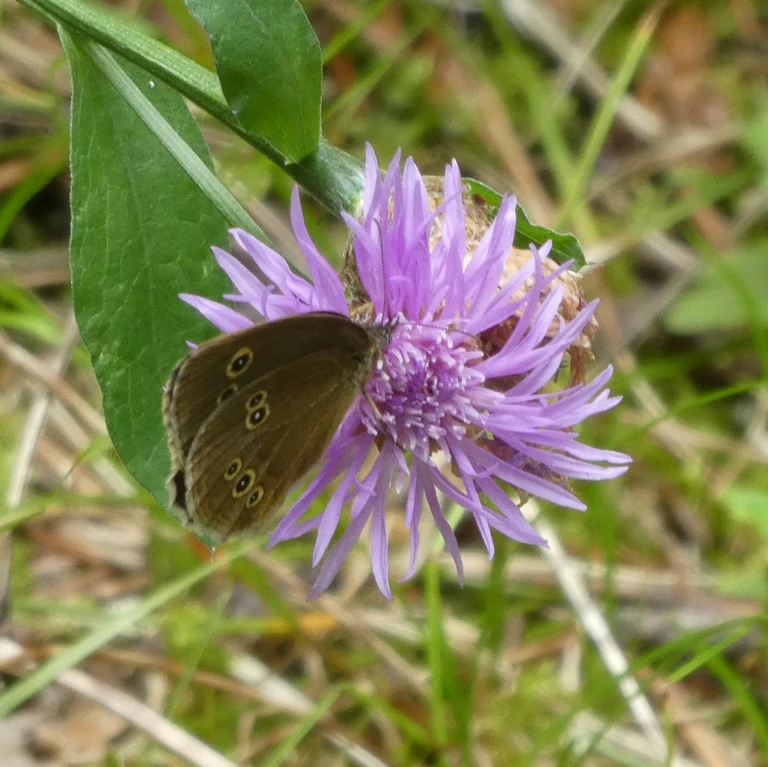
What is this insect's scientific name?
Aphantopus hyperantus
